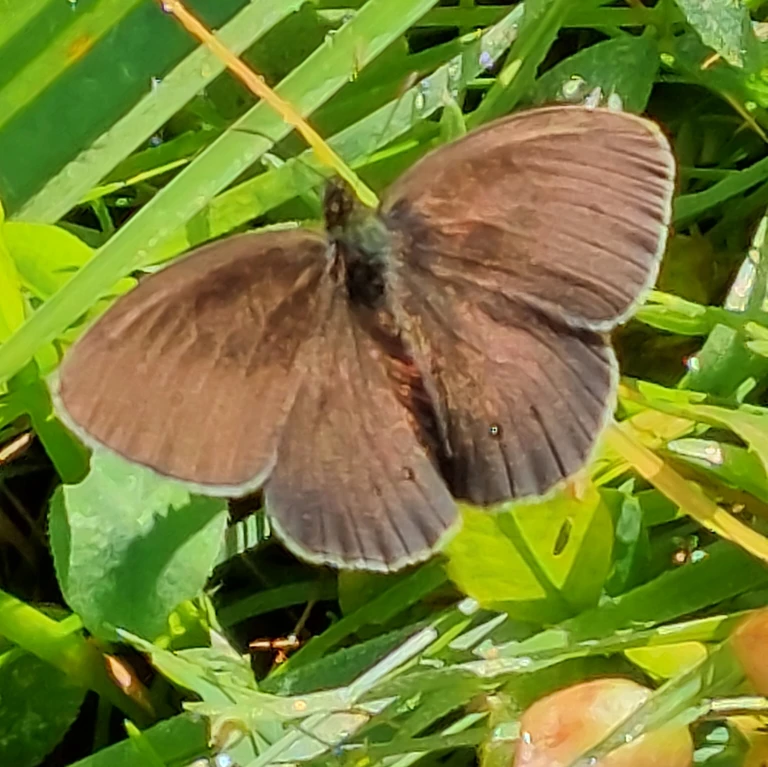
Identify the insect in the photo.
Aphantopus hyperantus
